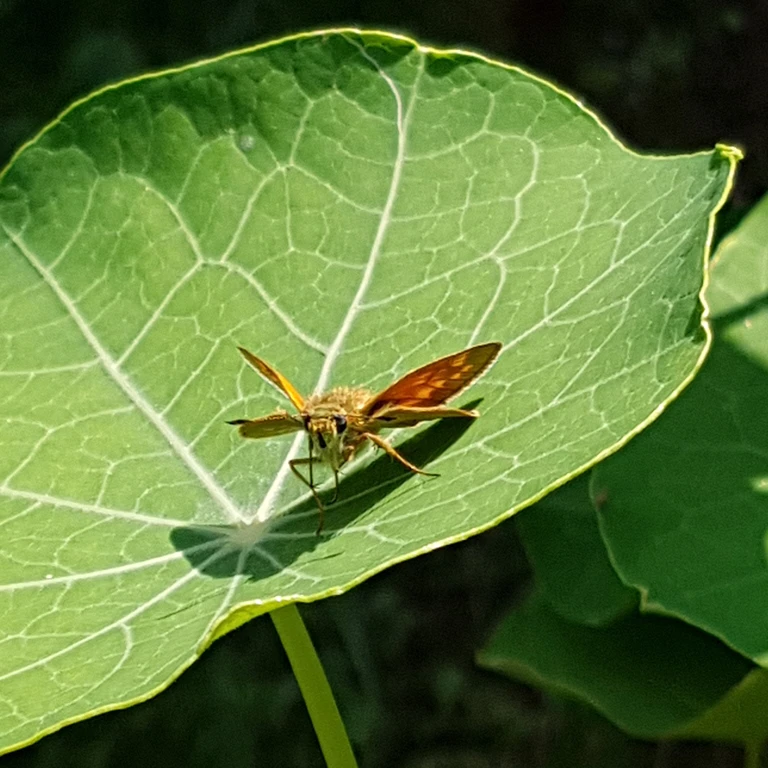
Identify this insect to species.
Ochlodes sylvanus (also Ochlodes venata)
